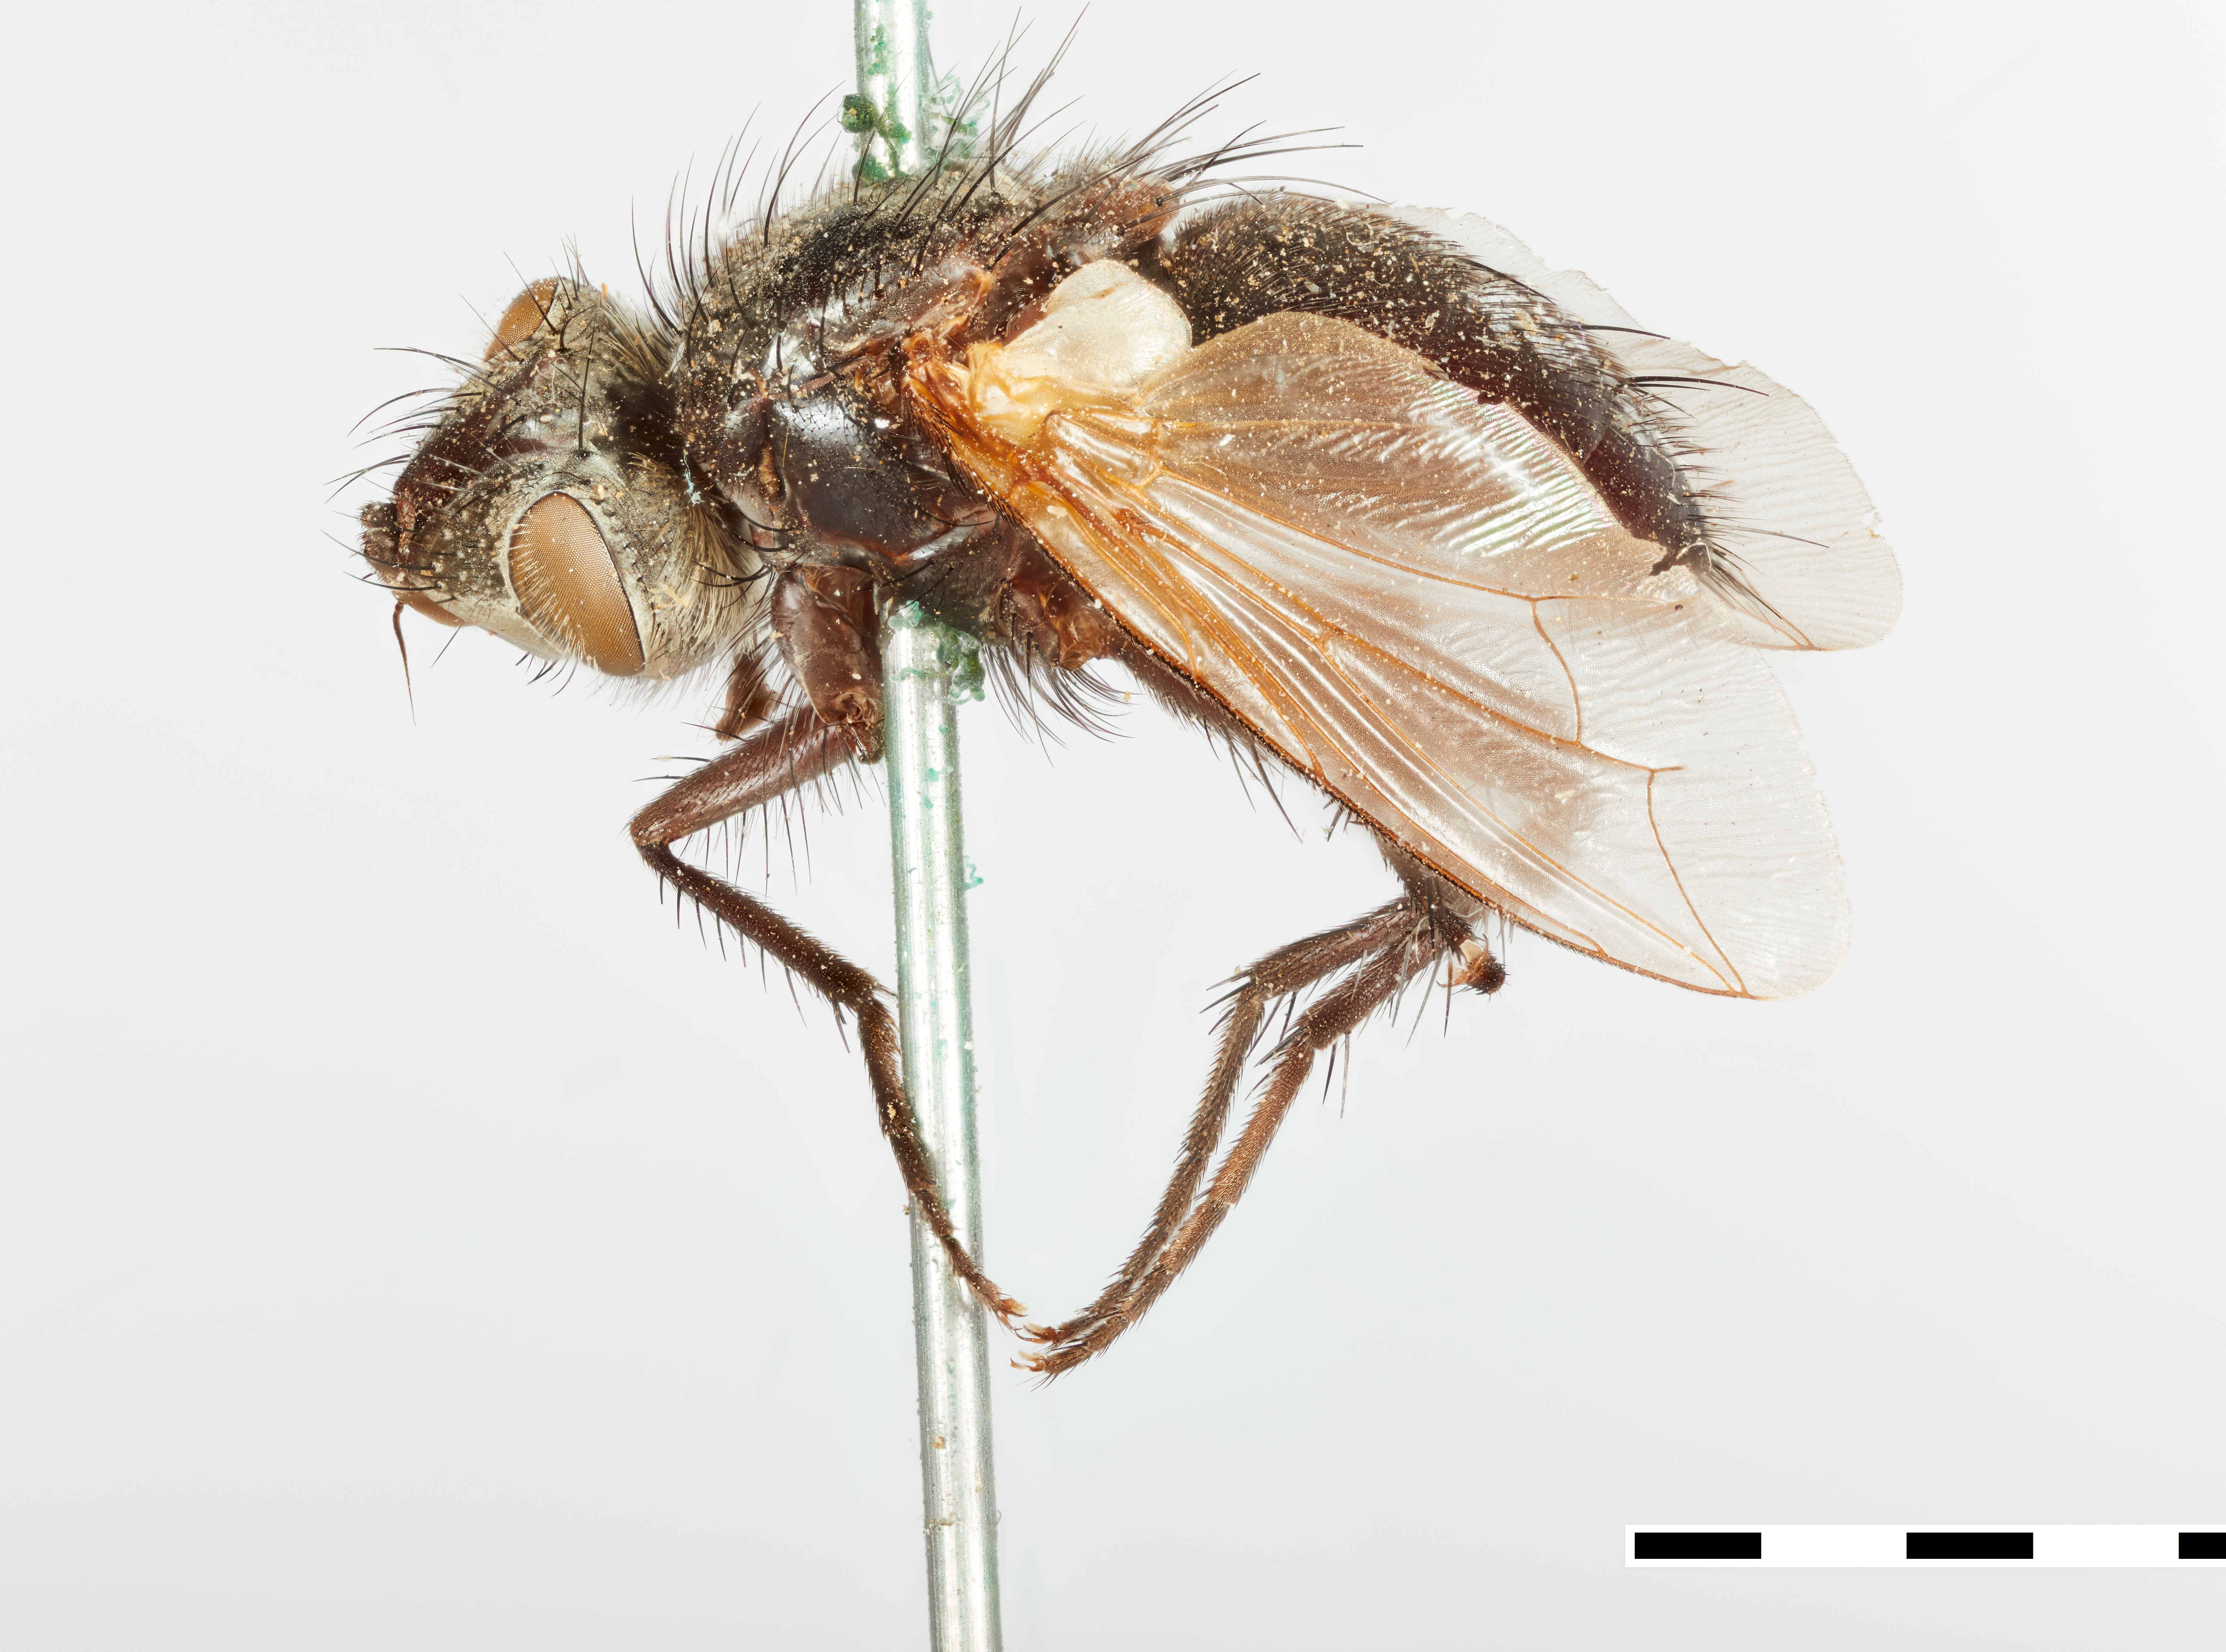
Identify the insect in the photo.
Metaphyto genalis
